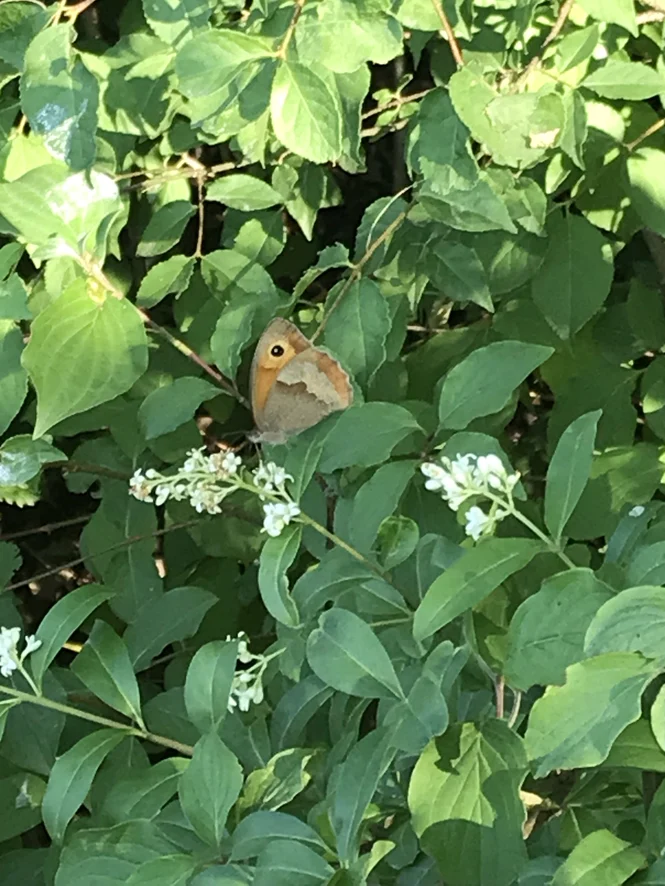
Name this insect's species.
Maniola jurtina
